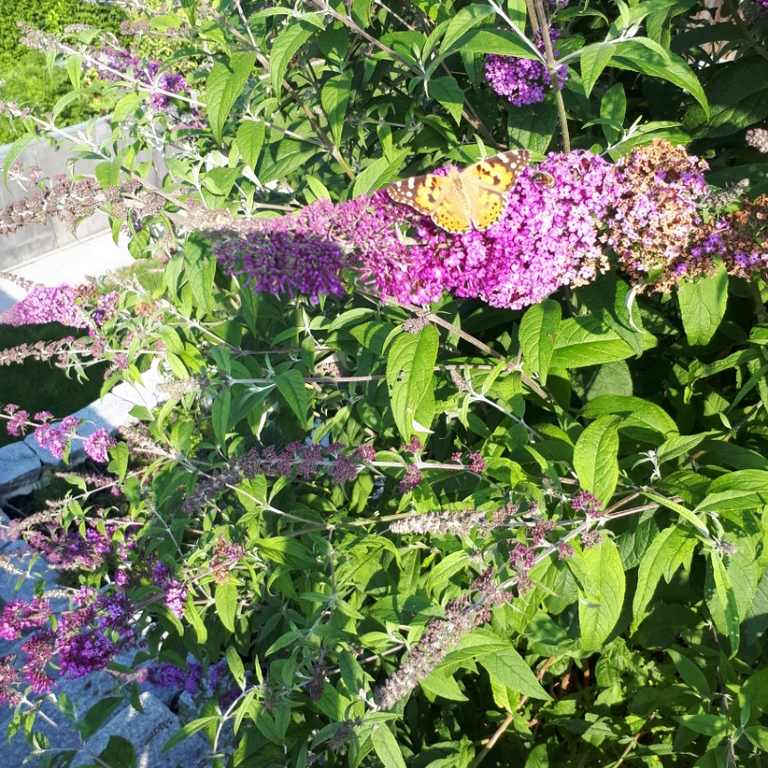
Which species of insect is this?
Vanessa cardui
